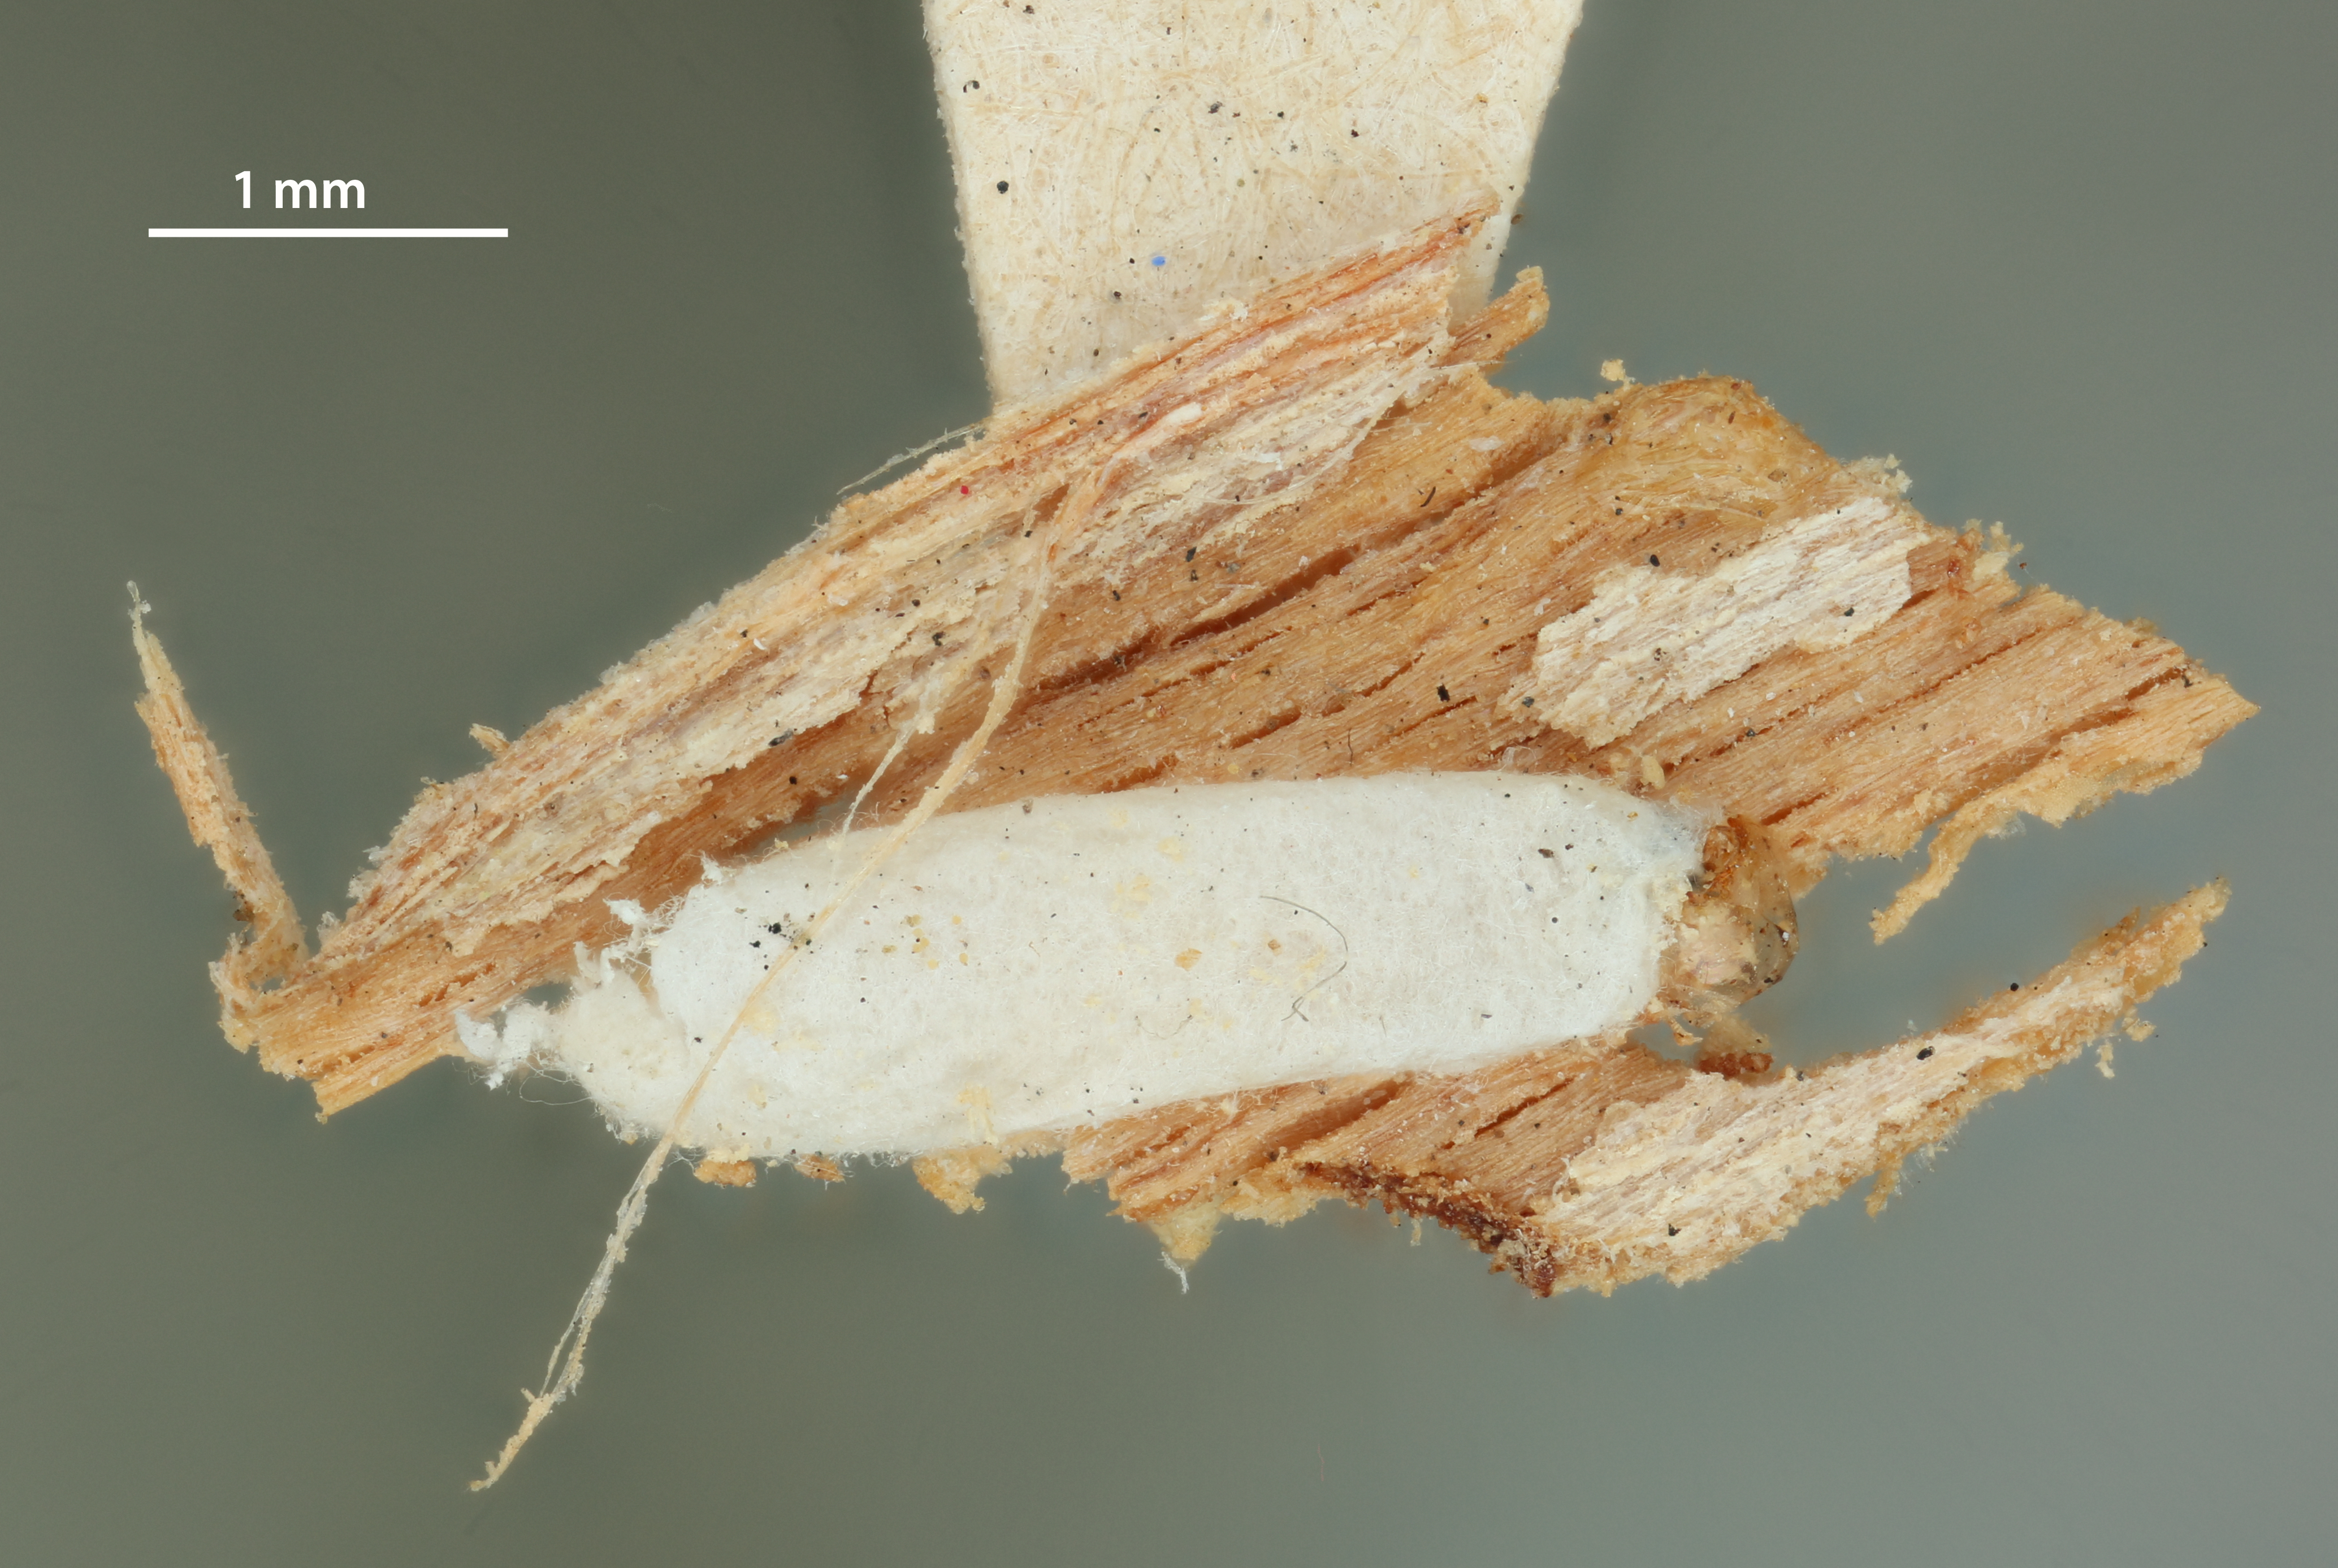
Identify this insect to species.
Eurytoma phloeotribi
